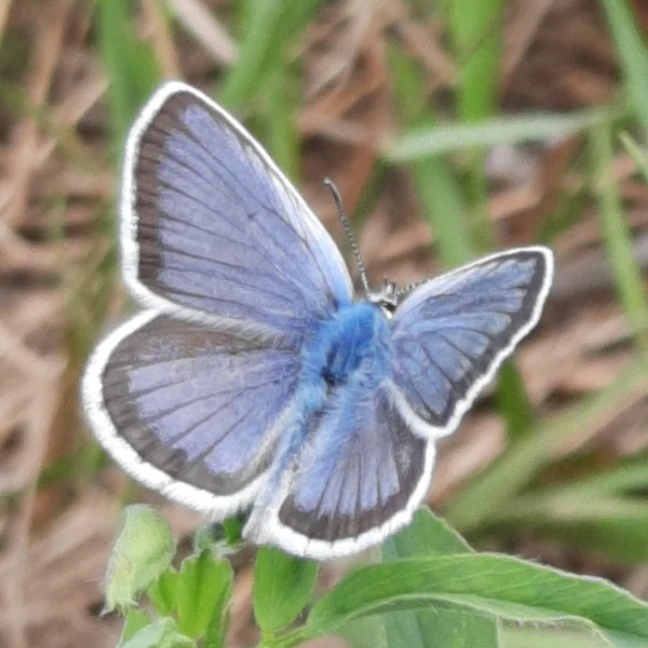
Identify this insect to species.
Plebejus argus
